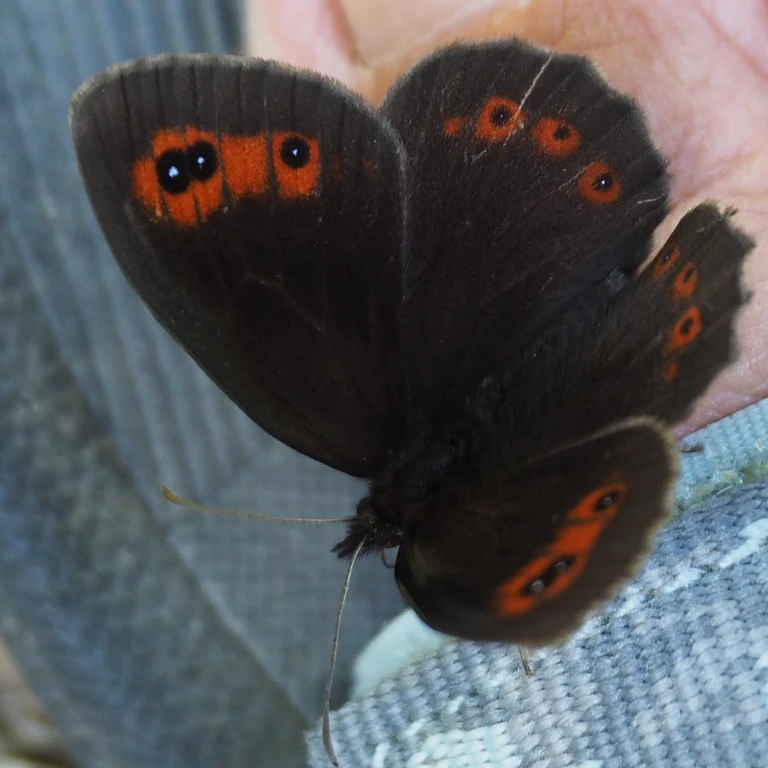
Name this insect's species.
Erebia aethiops
